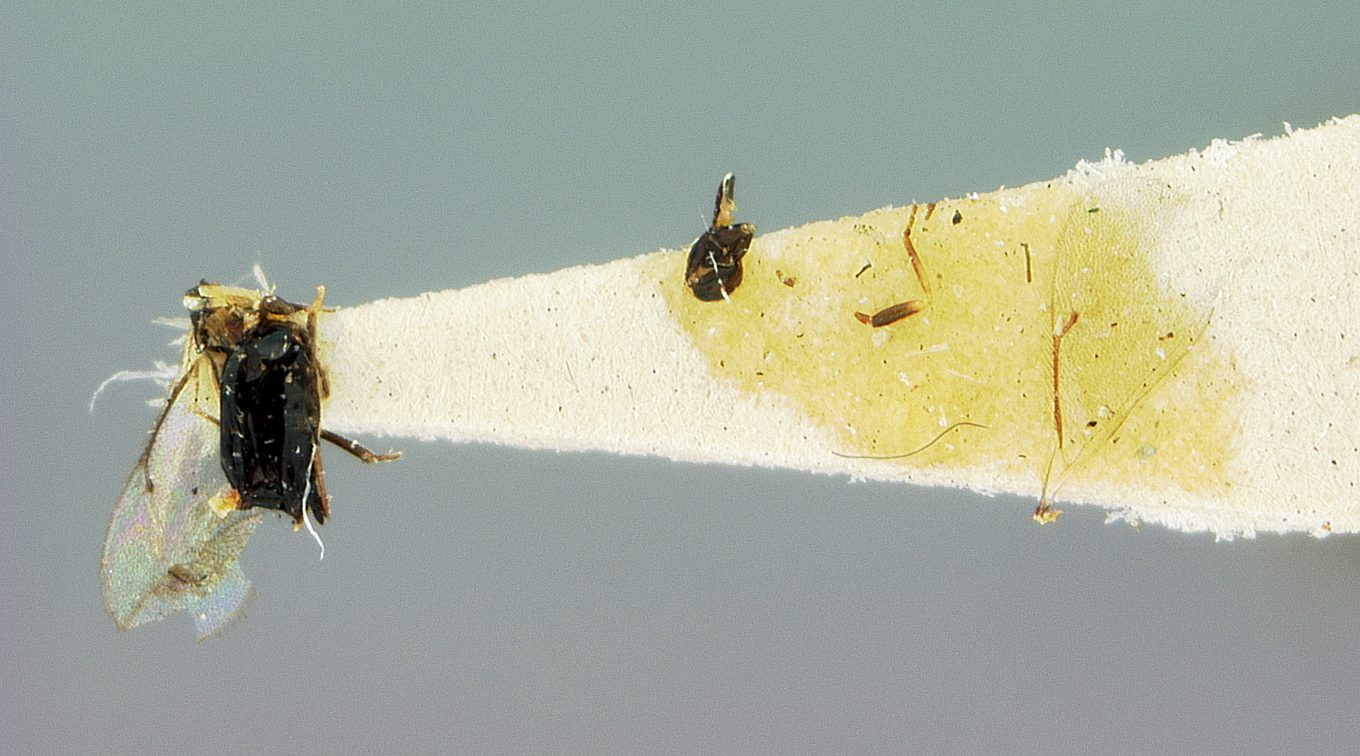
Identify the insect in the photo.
Tetrastichus anthracinus
